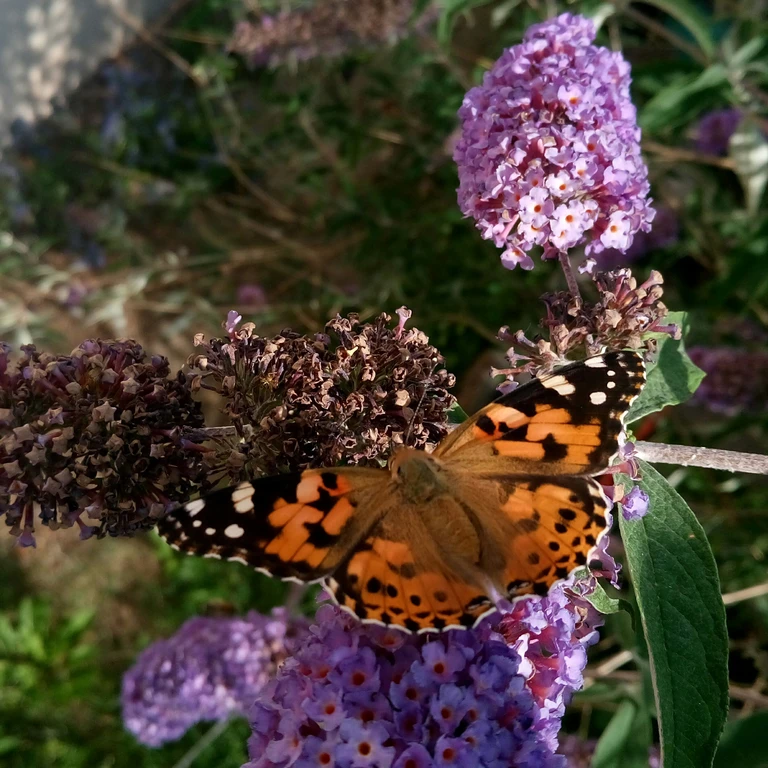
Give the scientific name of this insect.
Vanessa cardui
